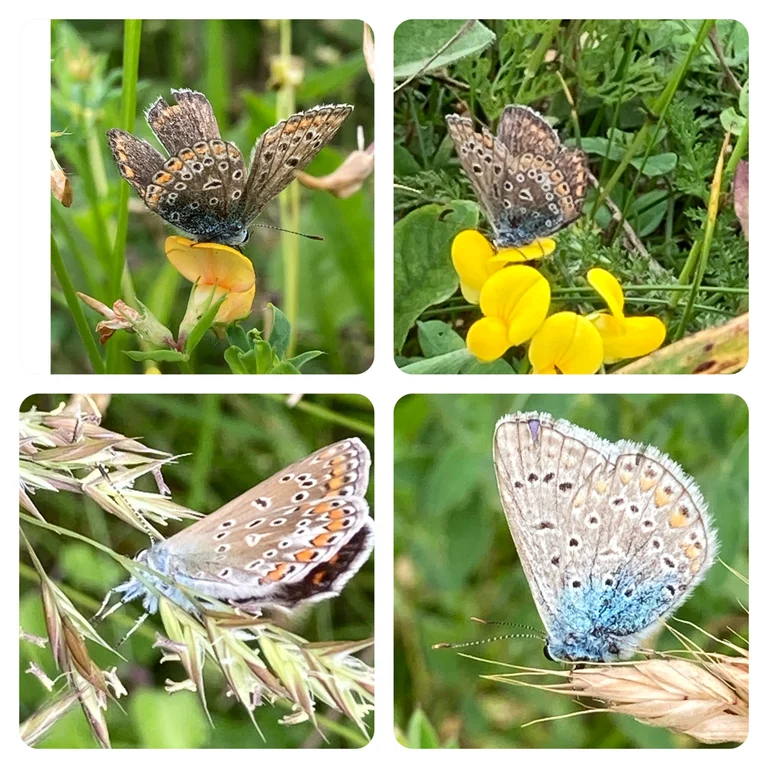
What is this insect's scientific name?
Polyommatus icarus
